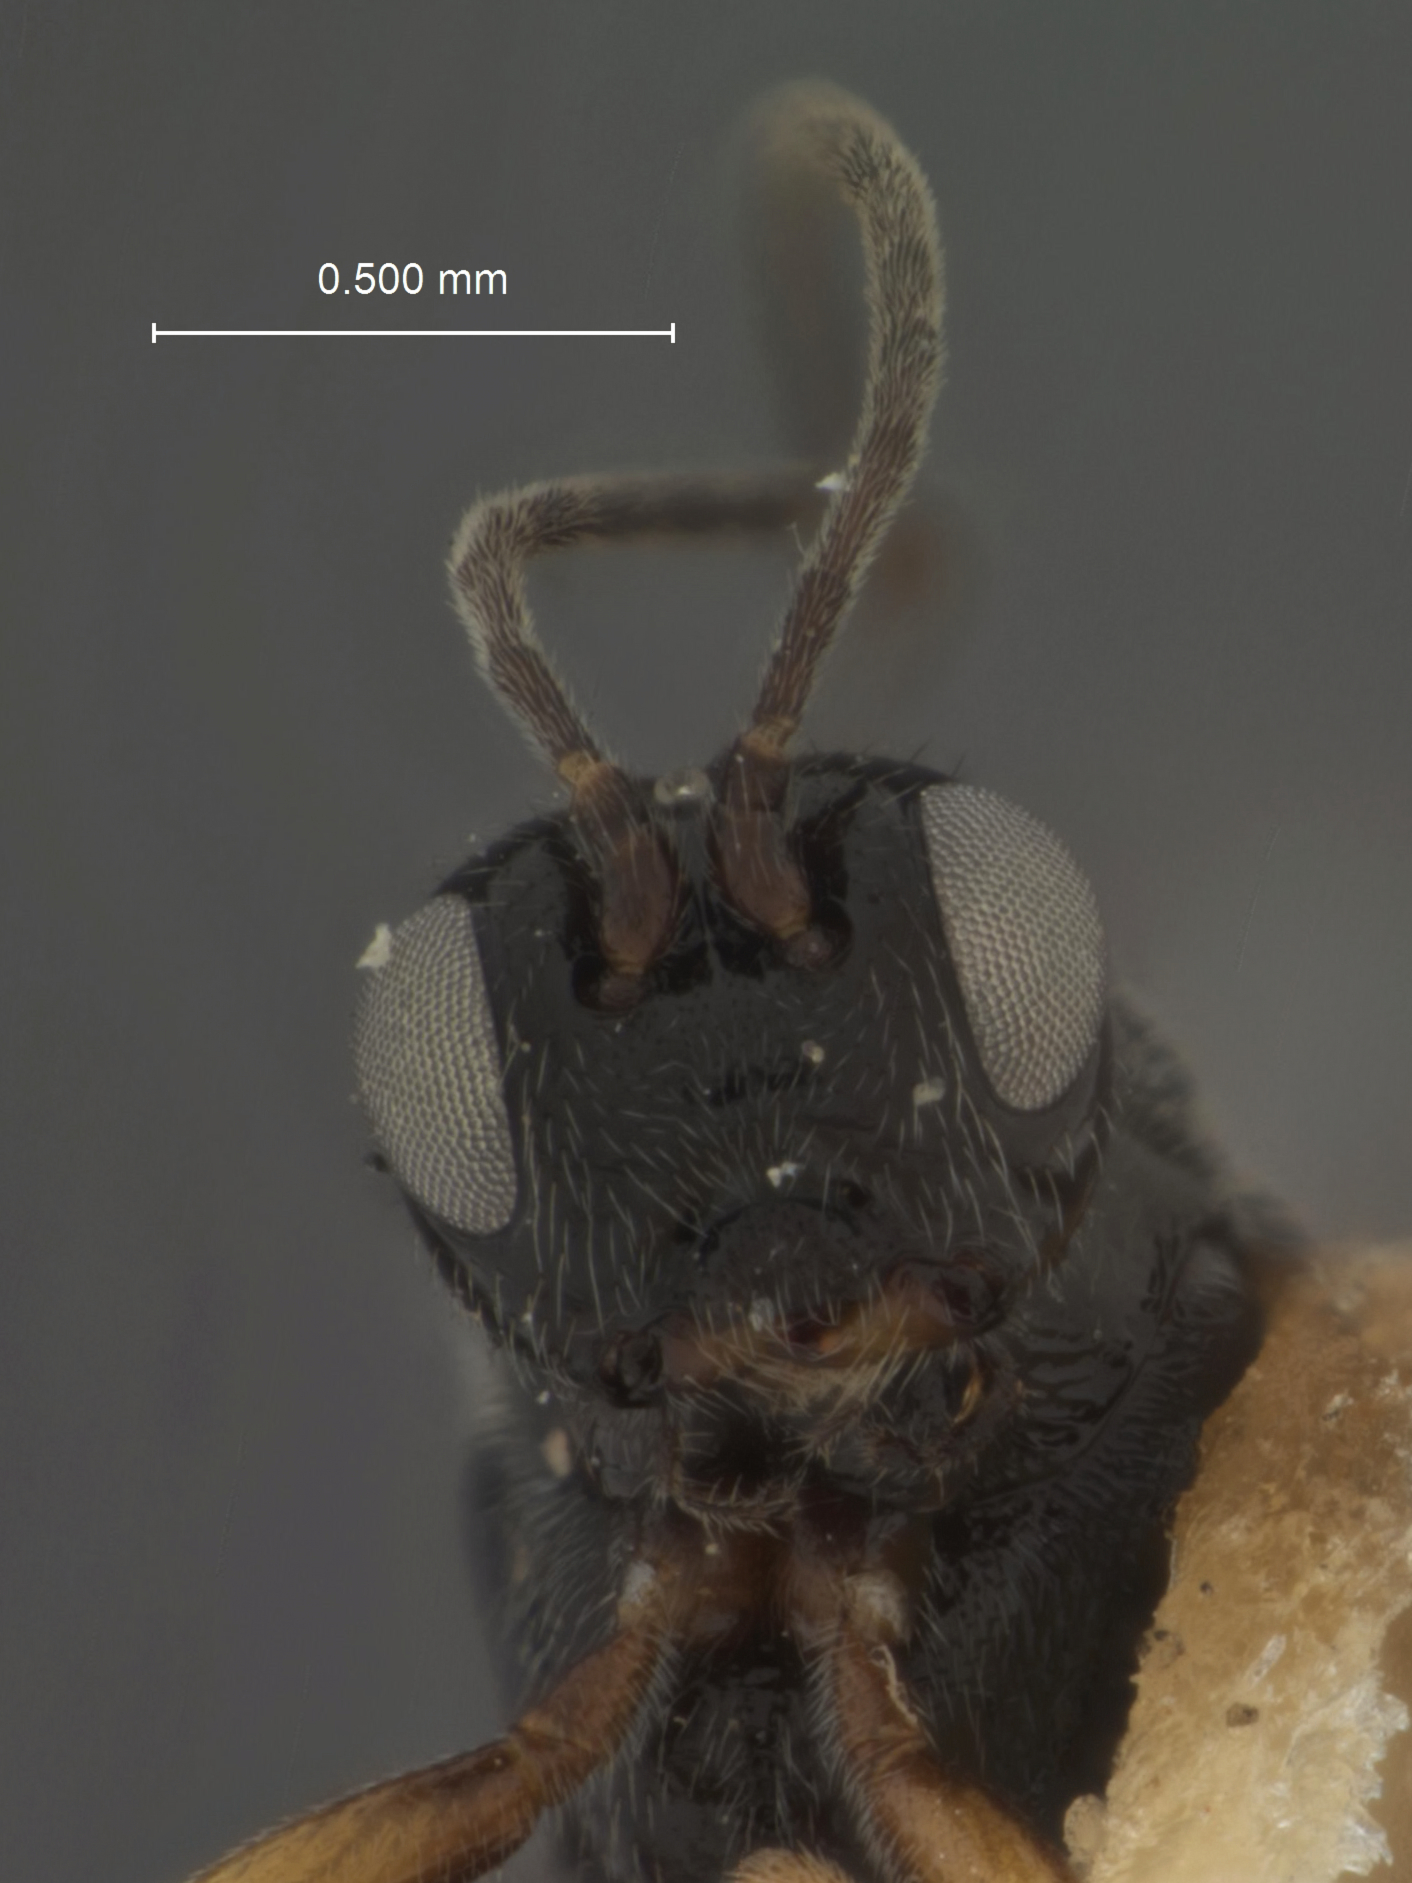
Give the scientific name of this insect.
Triaspis pissodis
